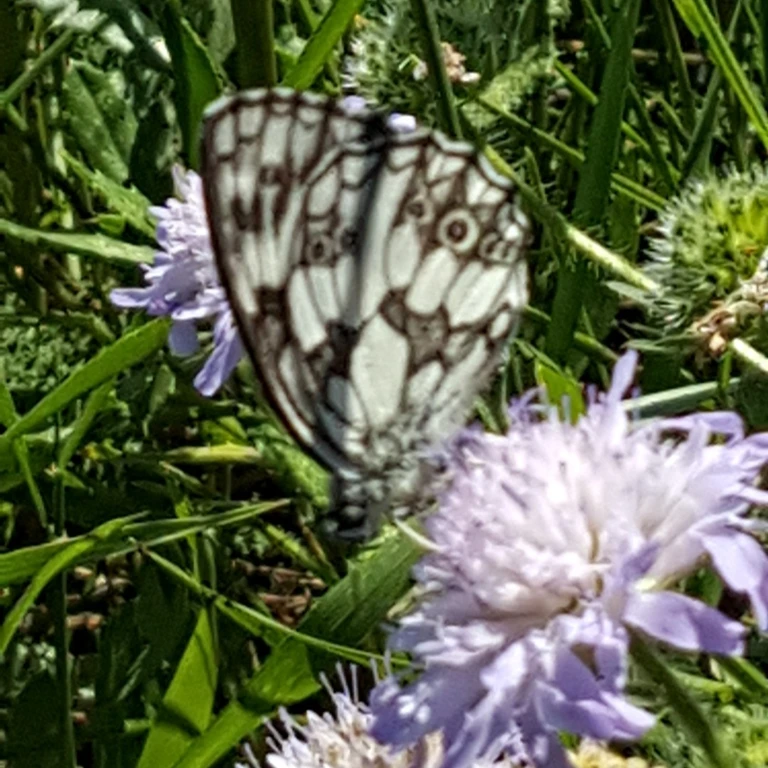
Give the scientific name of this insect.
Melanargia galathea
